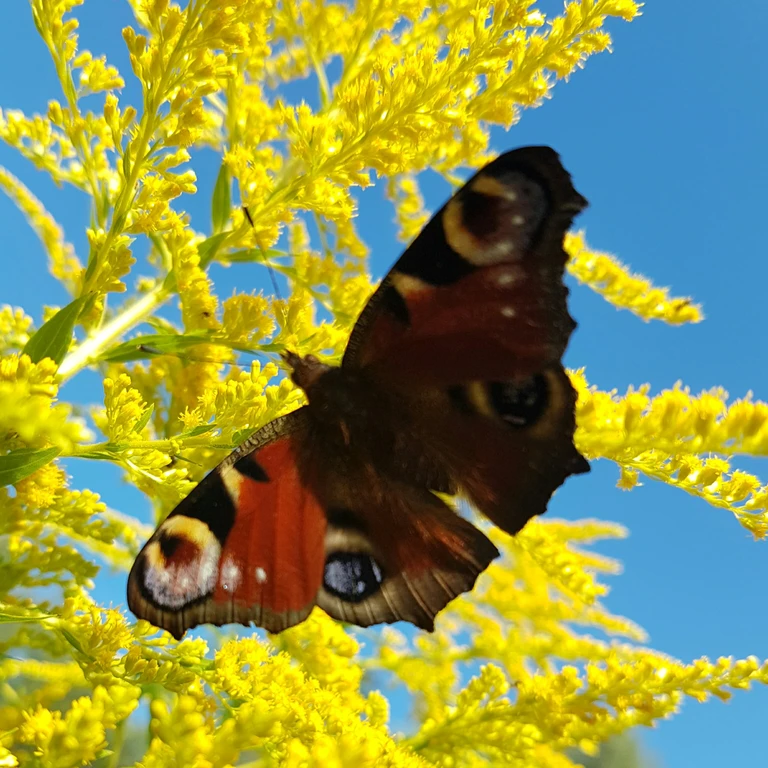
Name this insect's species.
Aglais io
